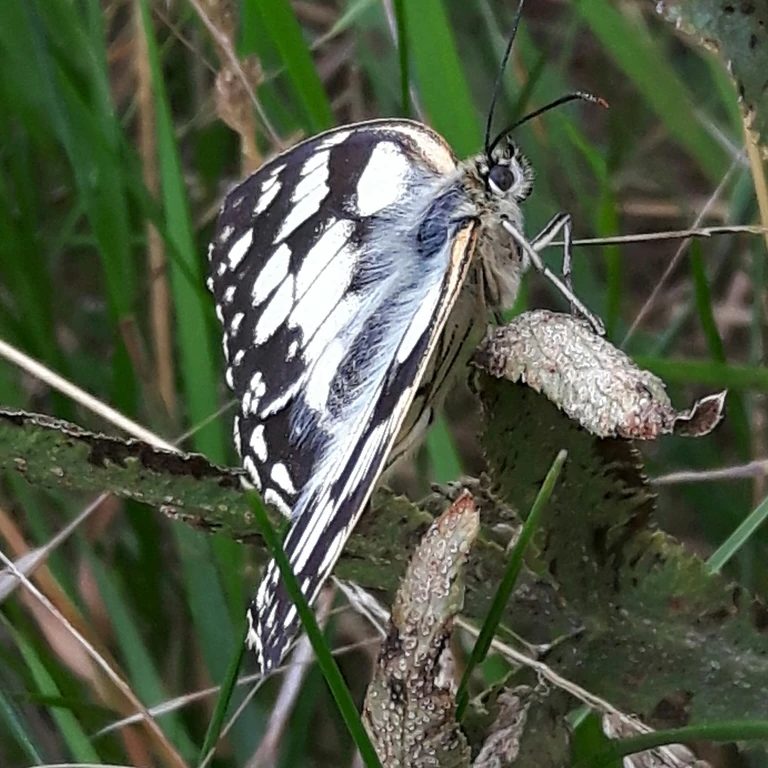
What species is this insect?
Melanargia galathea
